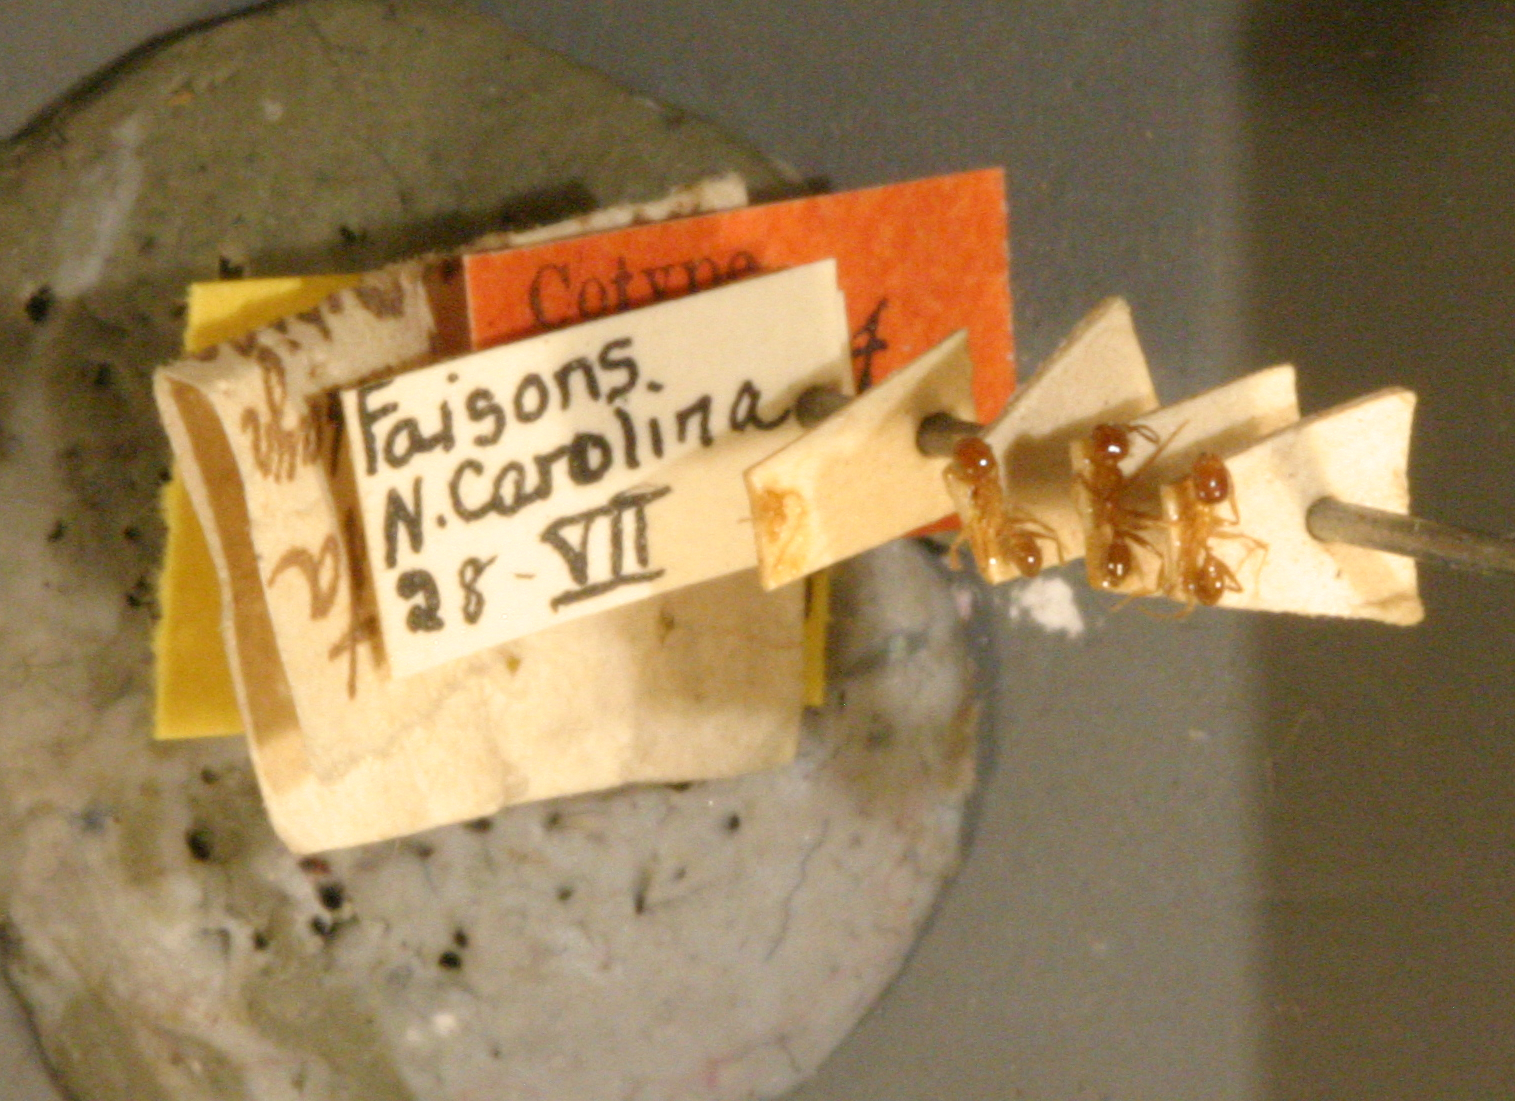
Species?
Pheidole dentata
